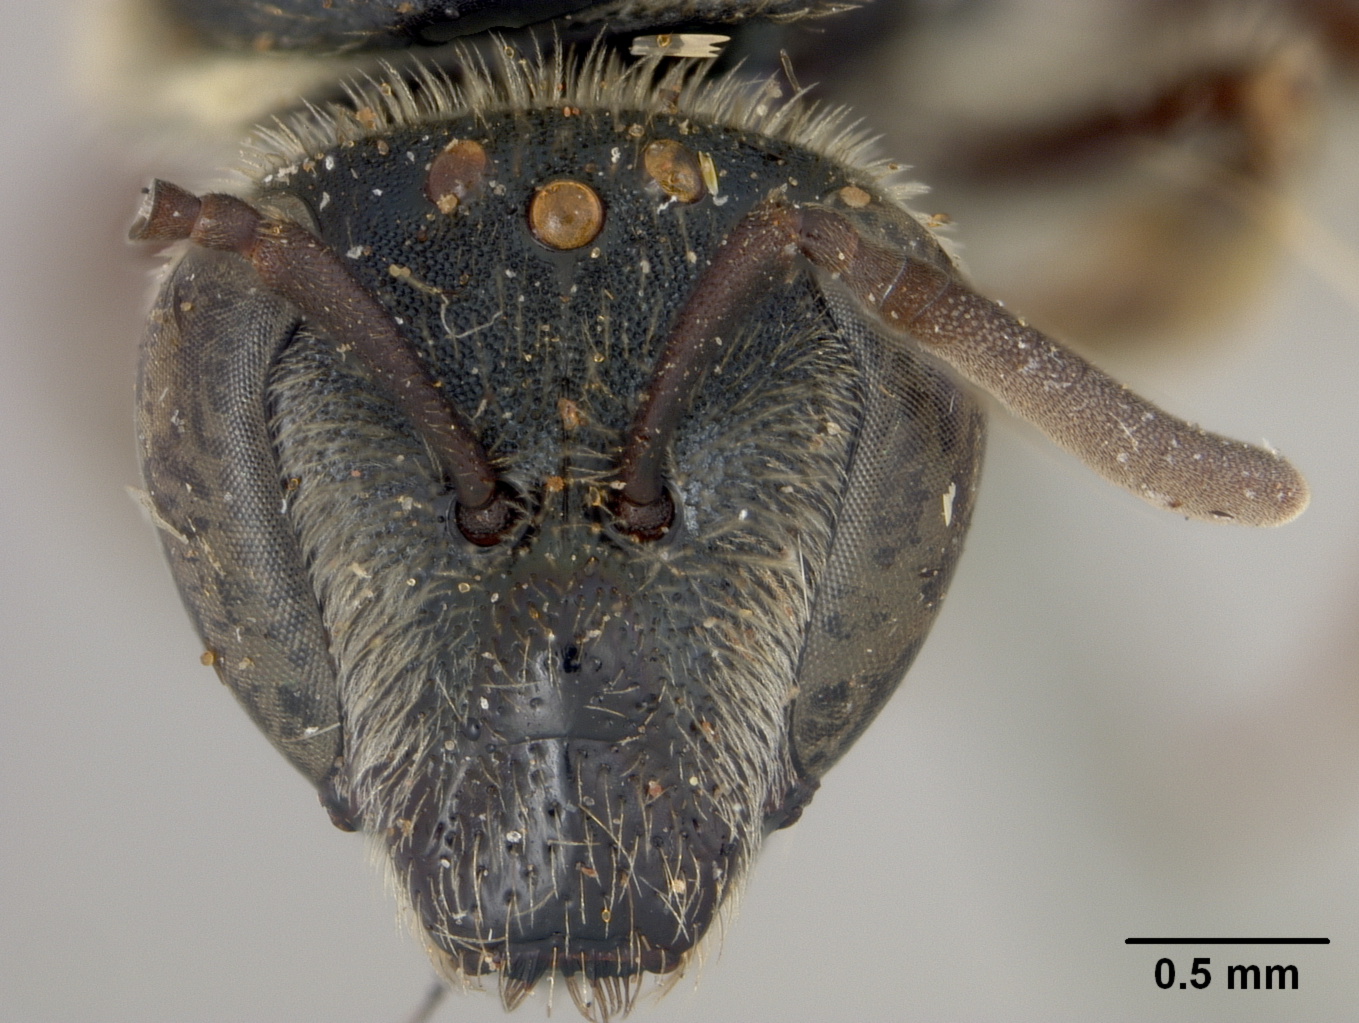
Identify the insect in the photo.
Halictus perzonatus
